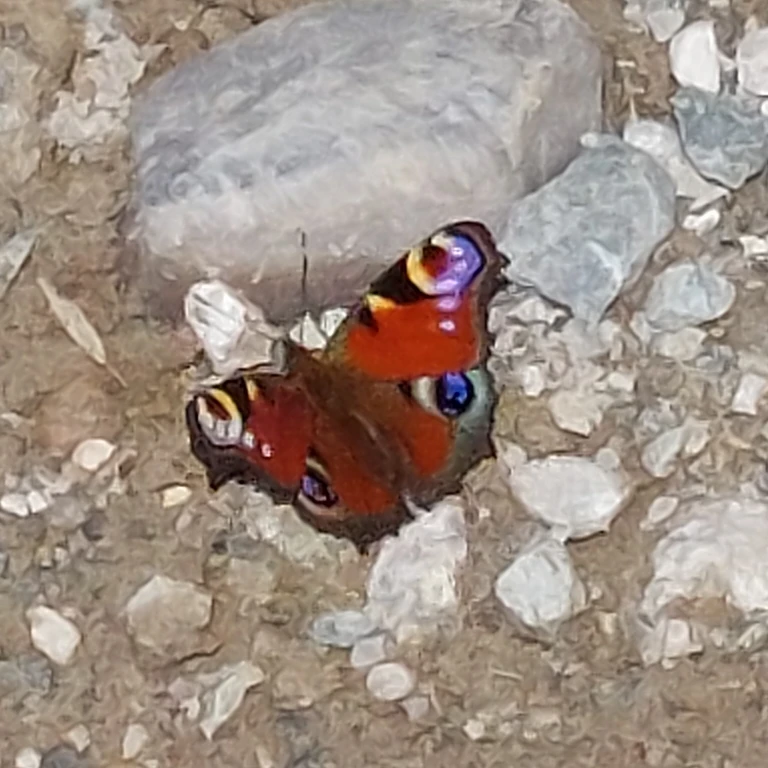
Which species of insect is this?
Aglais io
